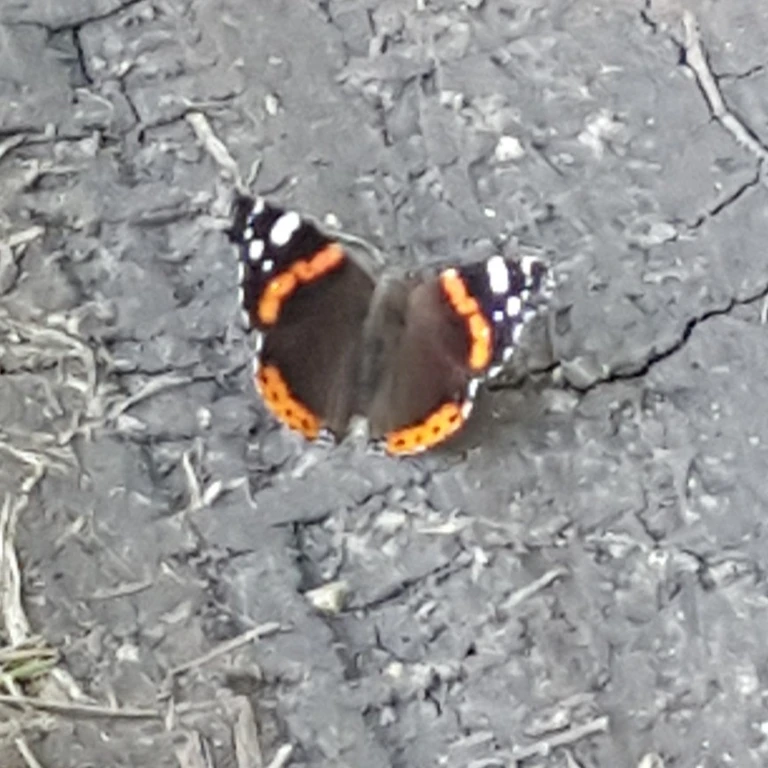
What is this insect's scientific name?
Vanessa atalanta
